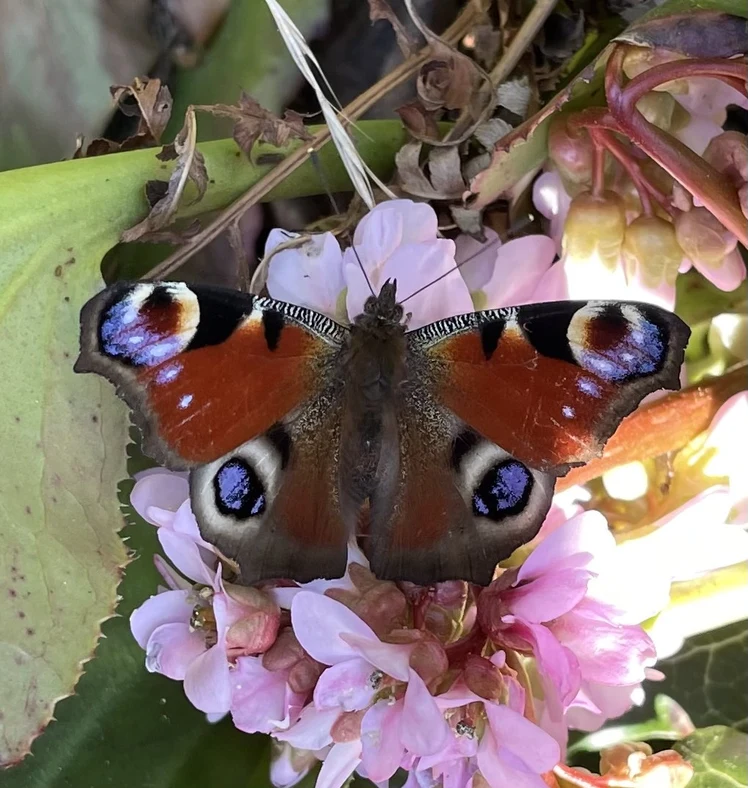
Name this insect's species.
Aglais io
